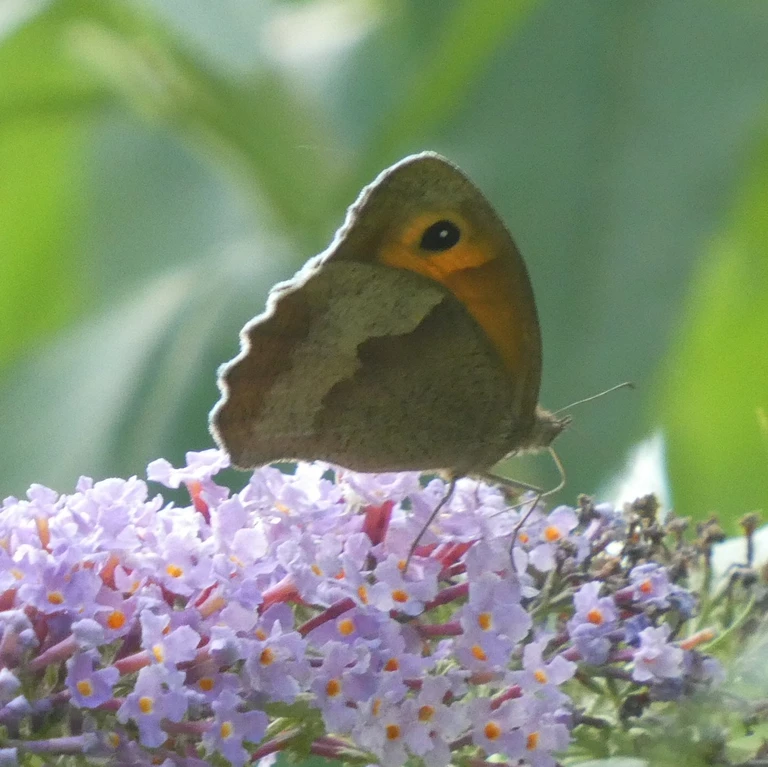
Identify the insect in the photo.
Maniola jurtina
